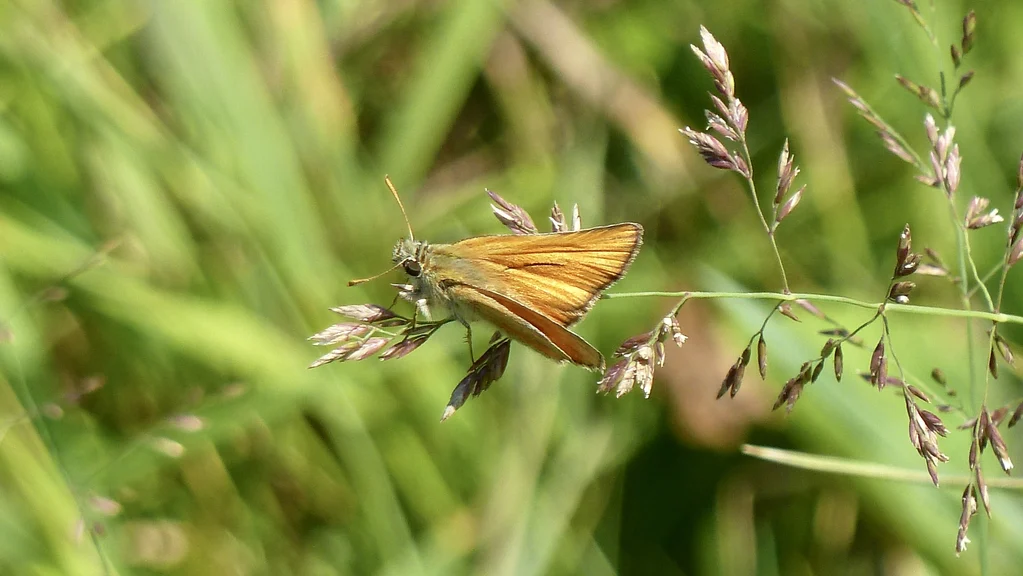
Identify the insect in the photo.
Thymelicus sylvestris
